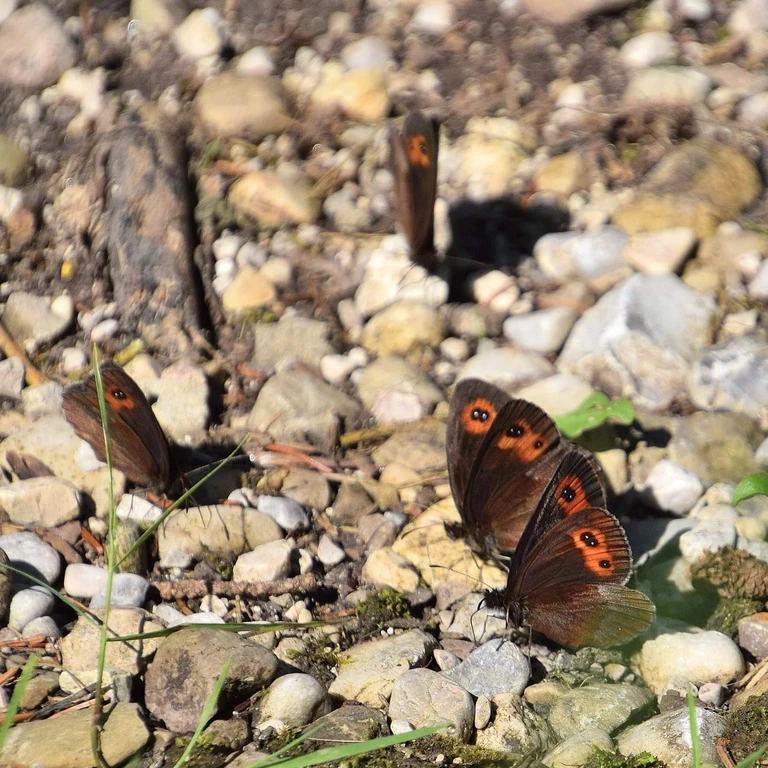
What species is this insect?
Erebia aethiops
